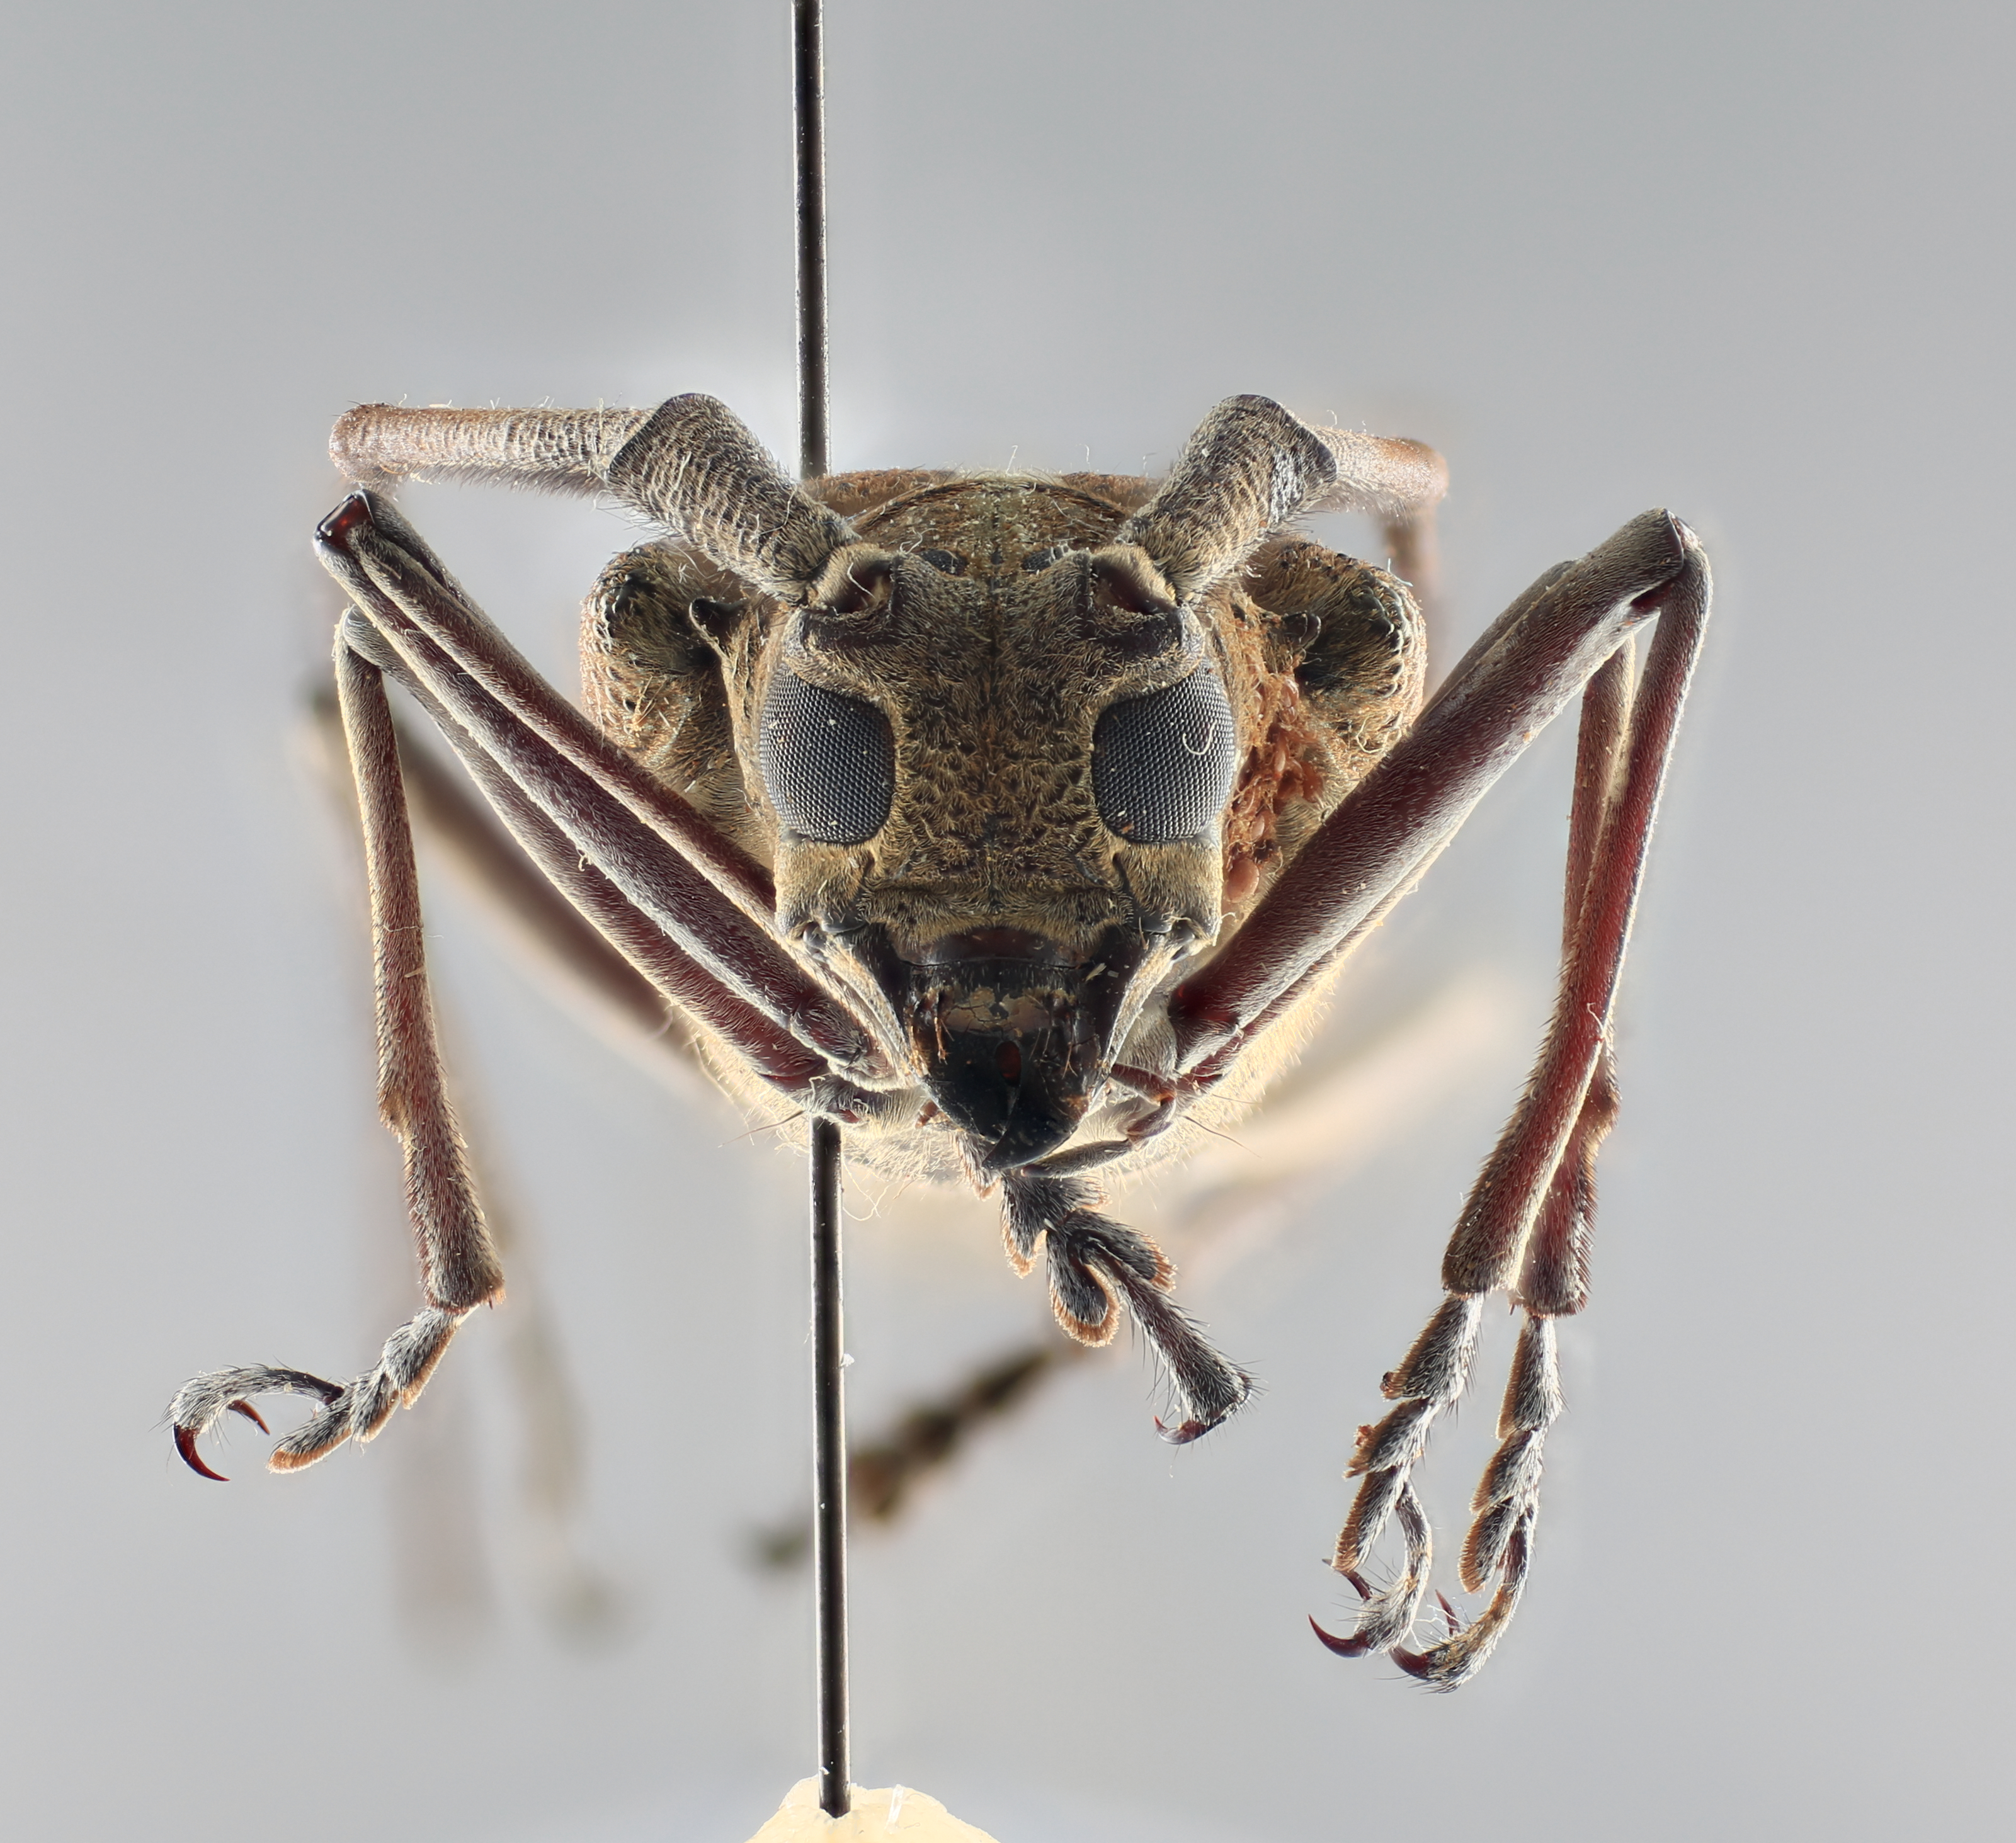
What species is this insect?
Taeniotes iridescens
